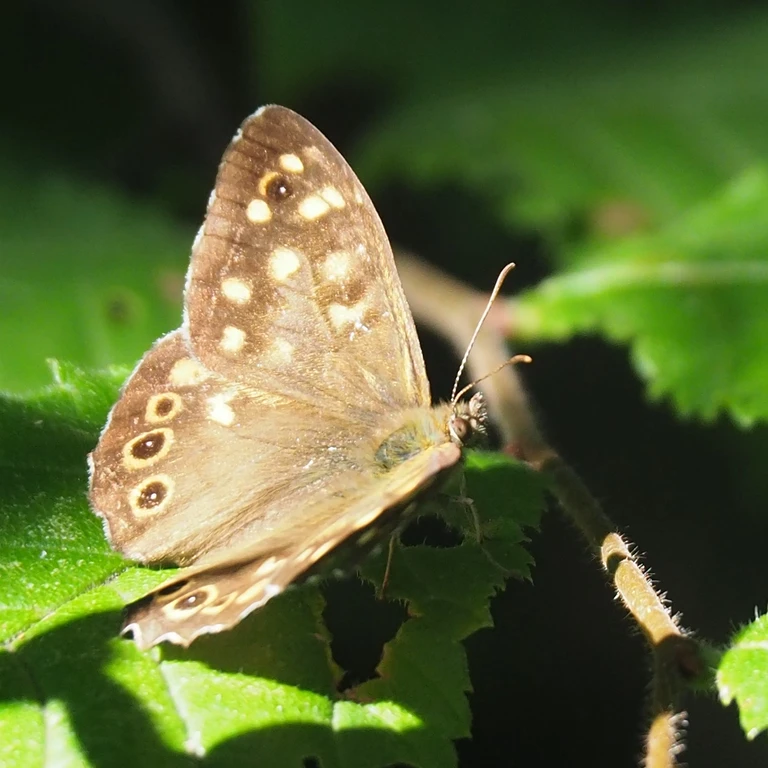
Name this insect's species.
Pararge aegeria
